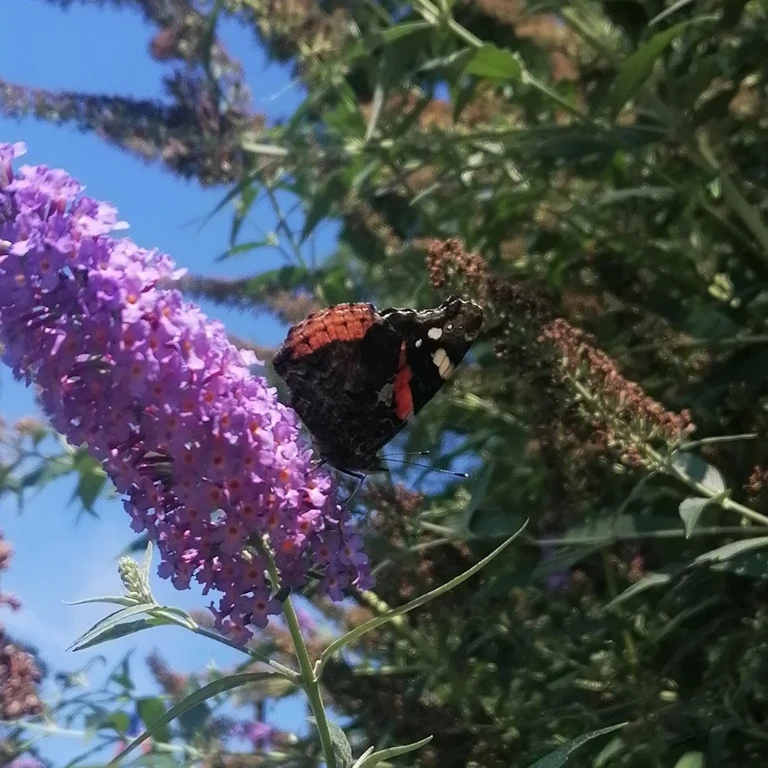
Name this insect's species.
Vanessa atalanta
